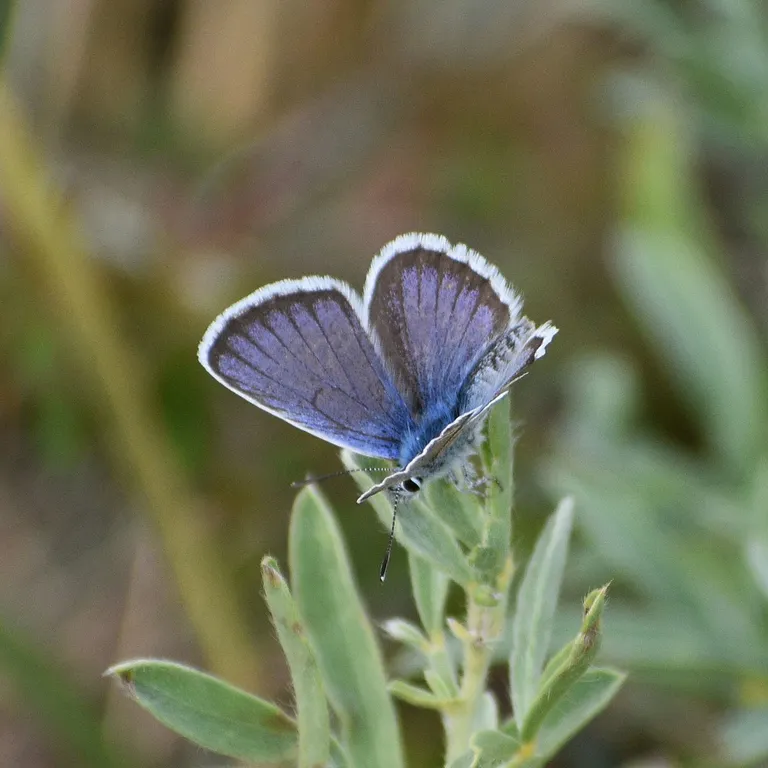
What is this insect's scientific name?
Plebejus argus
